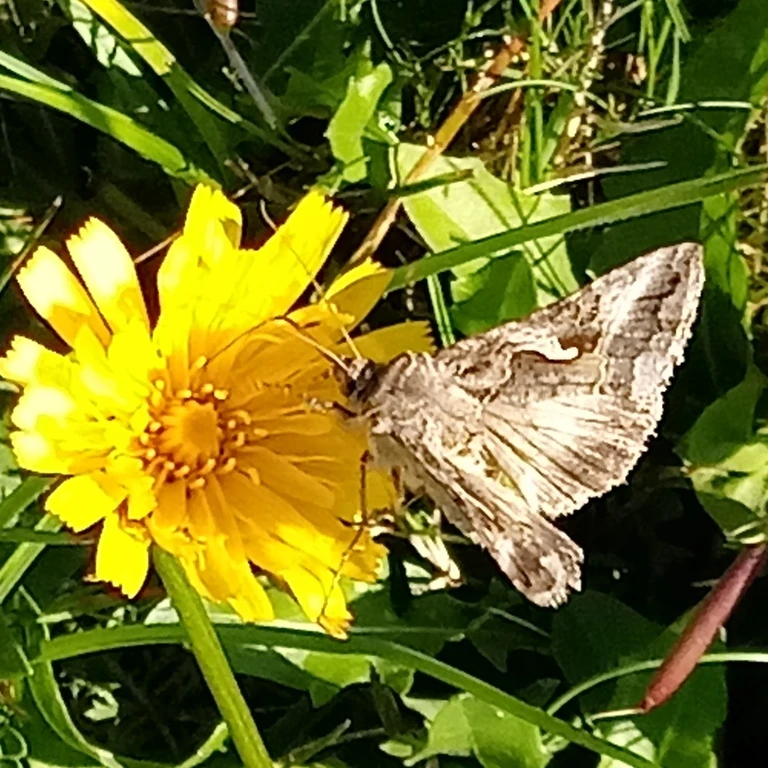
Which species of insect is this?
Autographa gamma
